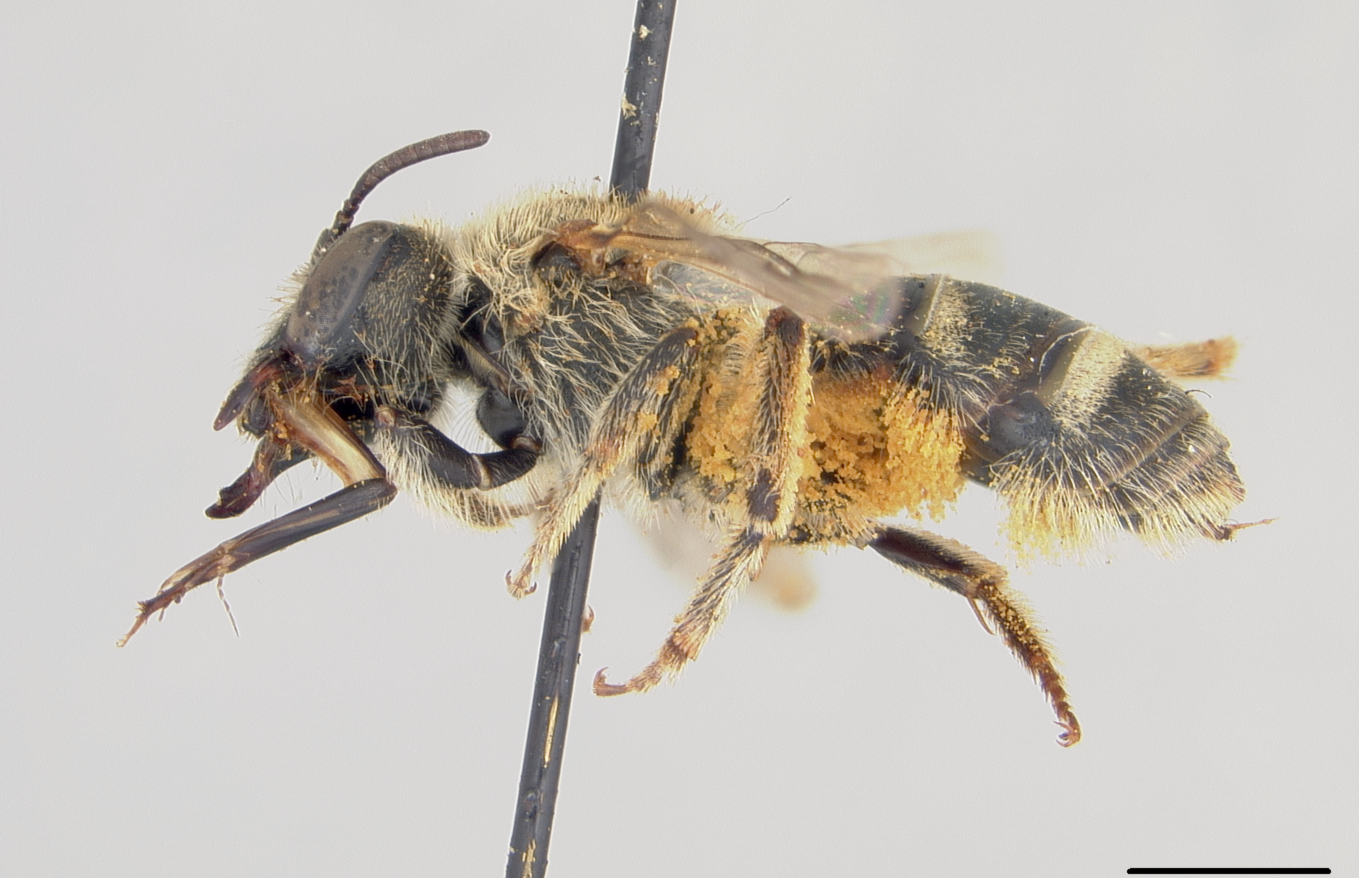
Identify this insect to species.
Halictus rhodaspis
